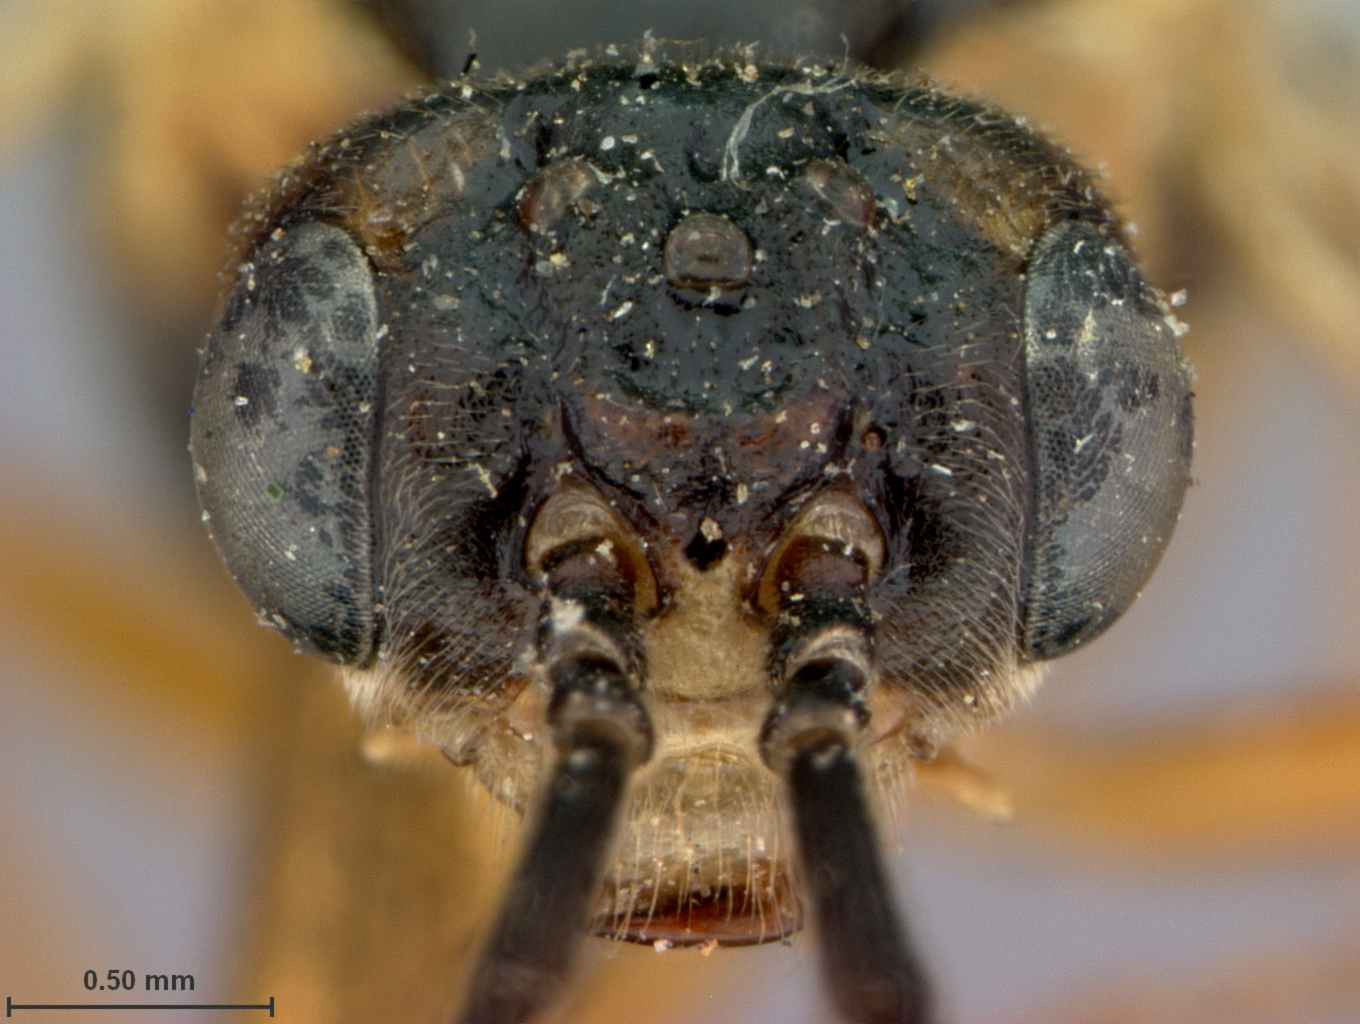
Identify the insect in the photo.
Pteronus fylesii
